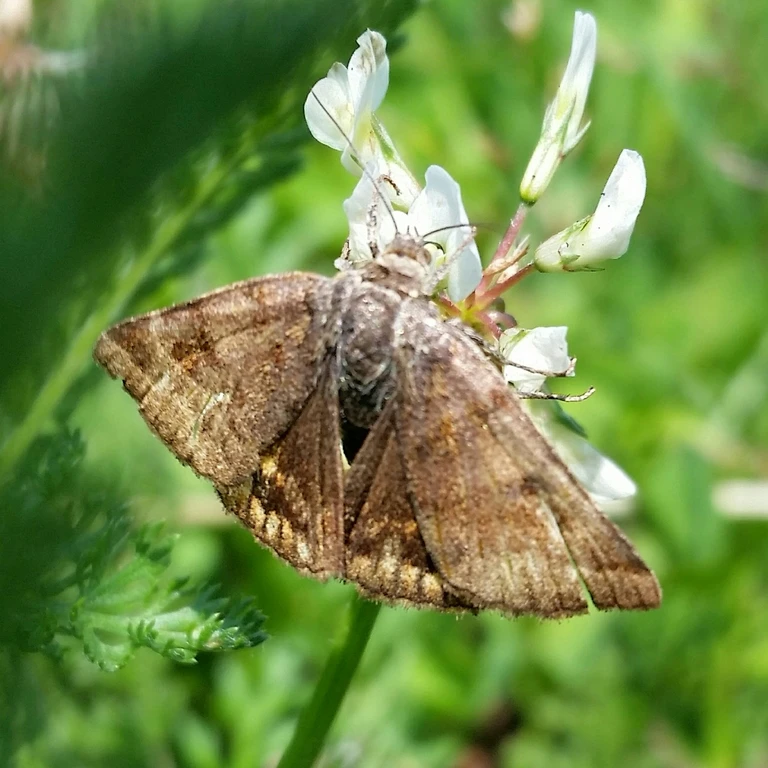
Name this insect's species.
Euclidia glyphica
